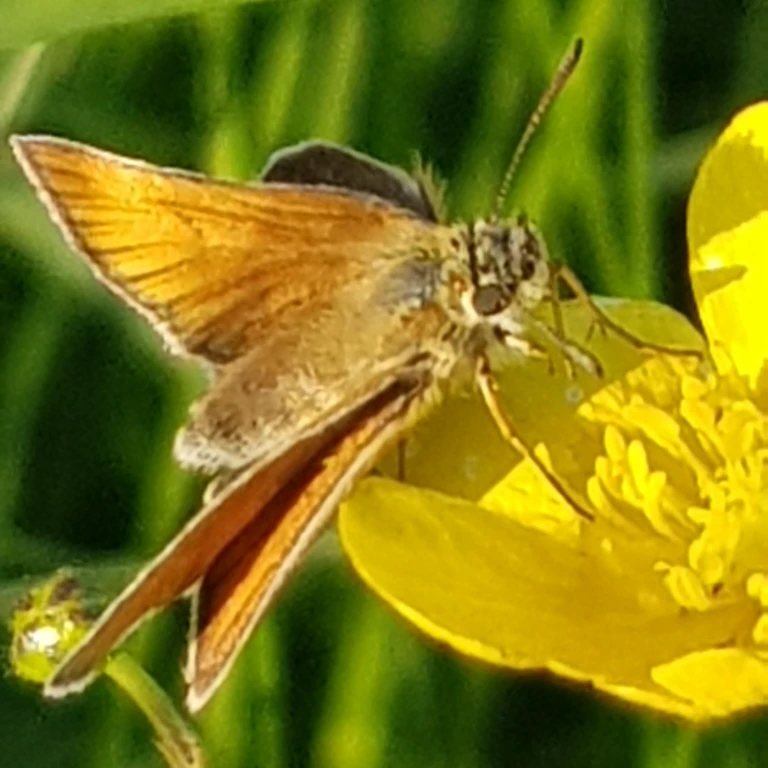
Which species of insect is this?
Thymelicus lineola
